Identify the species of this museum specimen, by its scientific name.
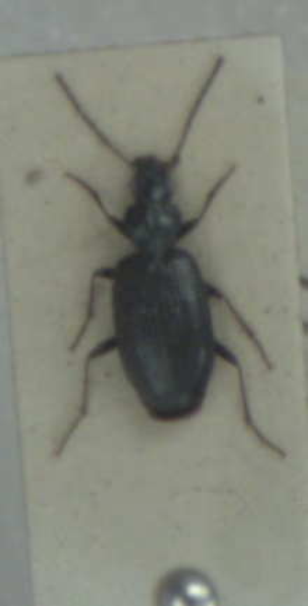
Bembidion atrocaeruleum
